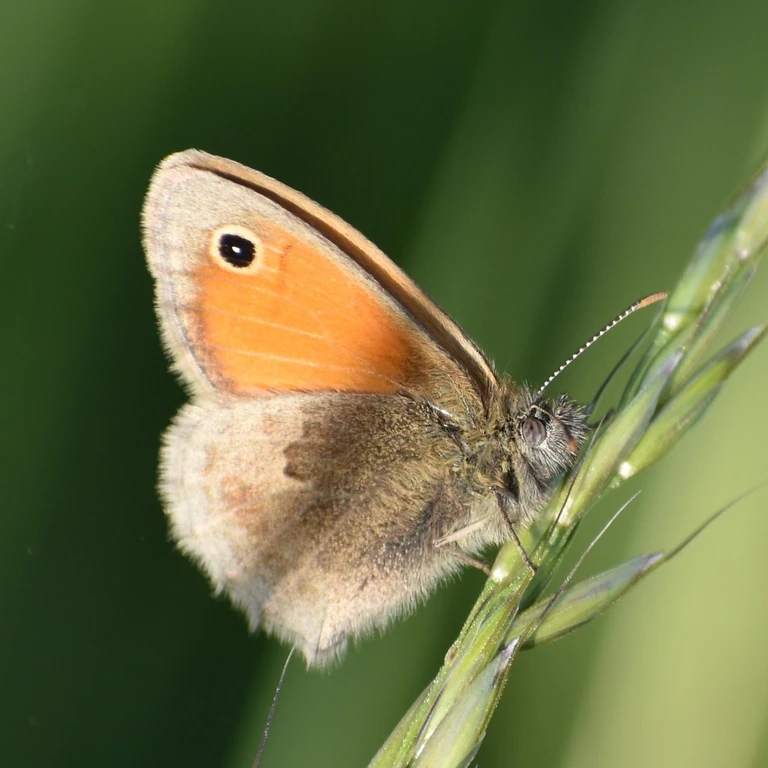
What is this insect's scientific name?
Coenonympha pamphilus
